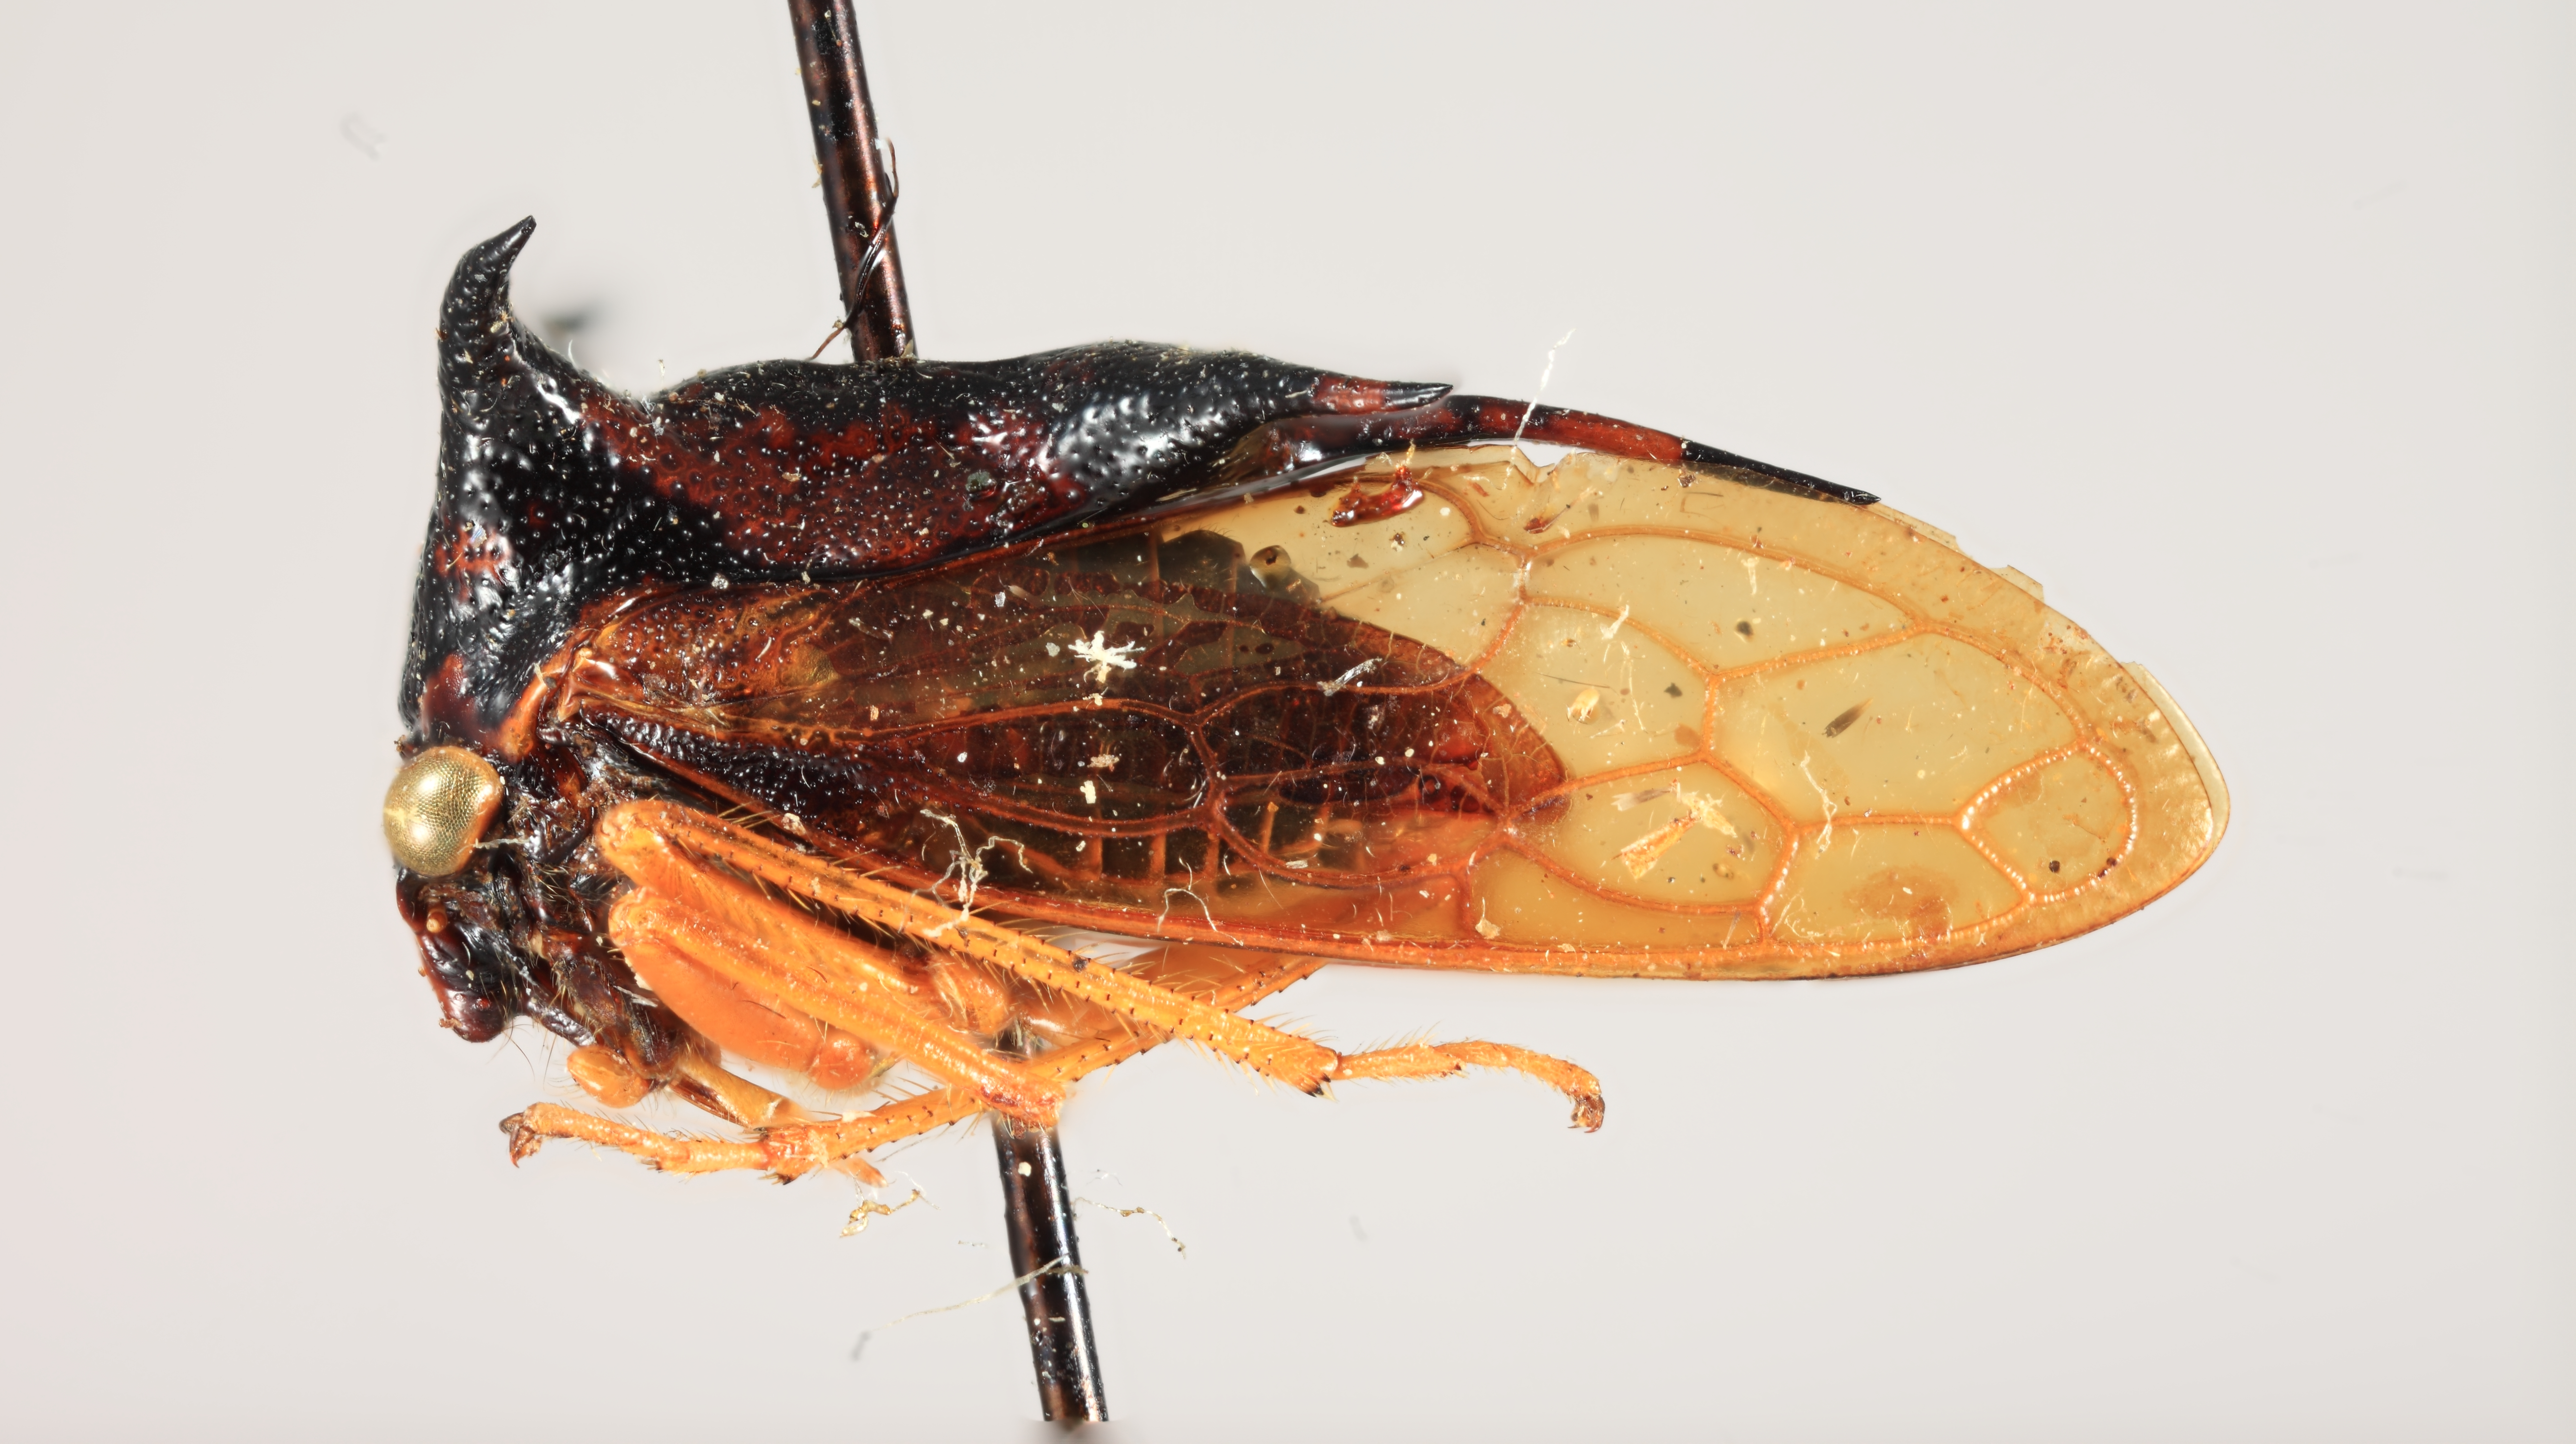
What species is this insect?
Poppea nitida
